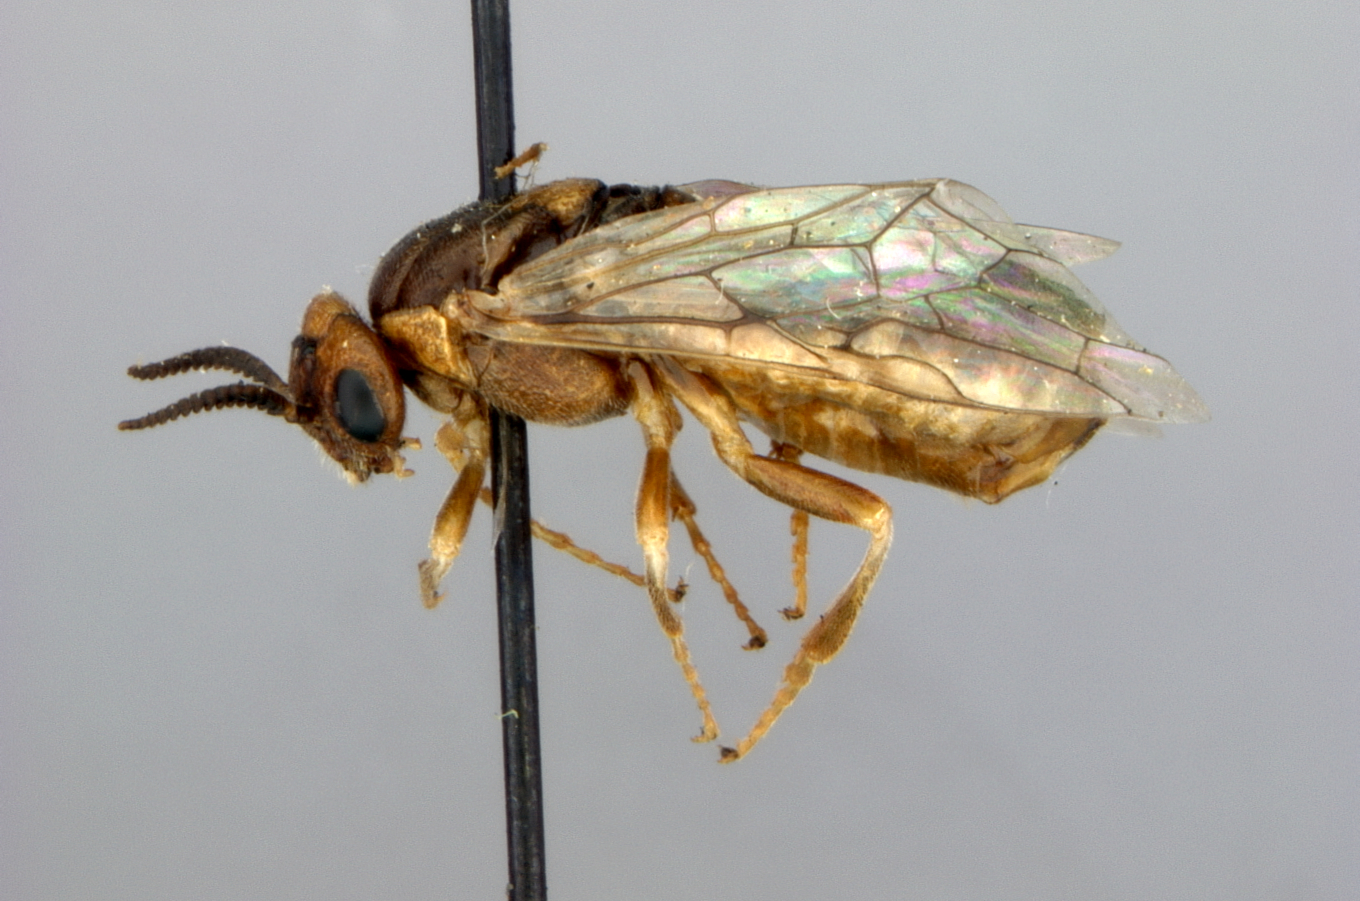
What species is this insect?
Neodiprion swainei
